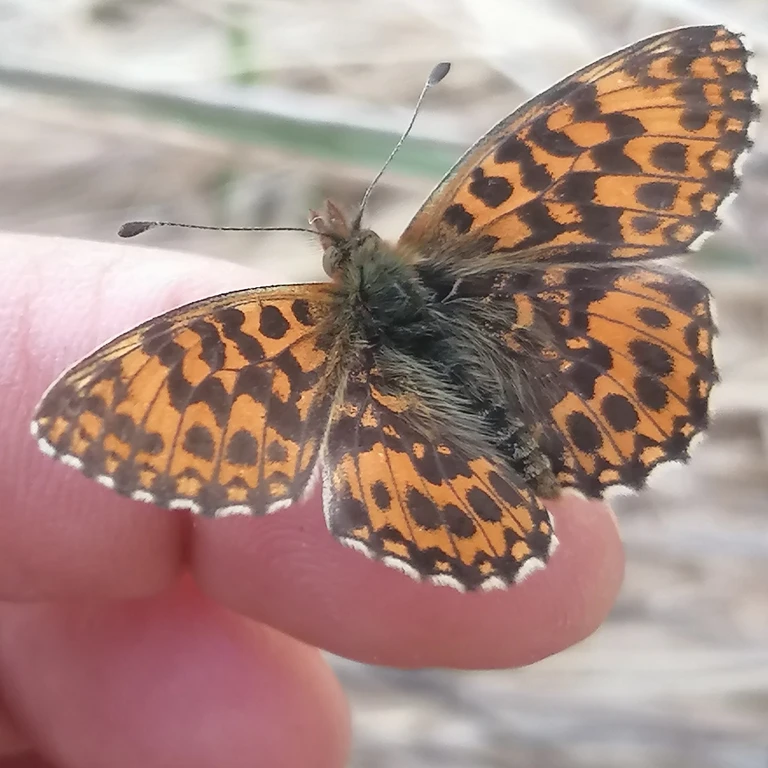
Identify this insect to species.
Boloria dia
